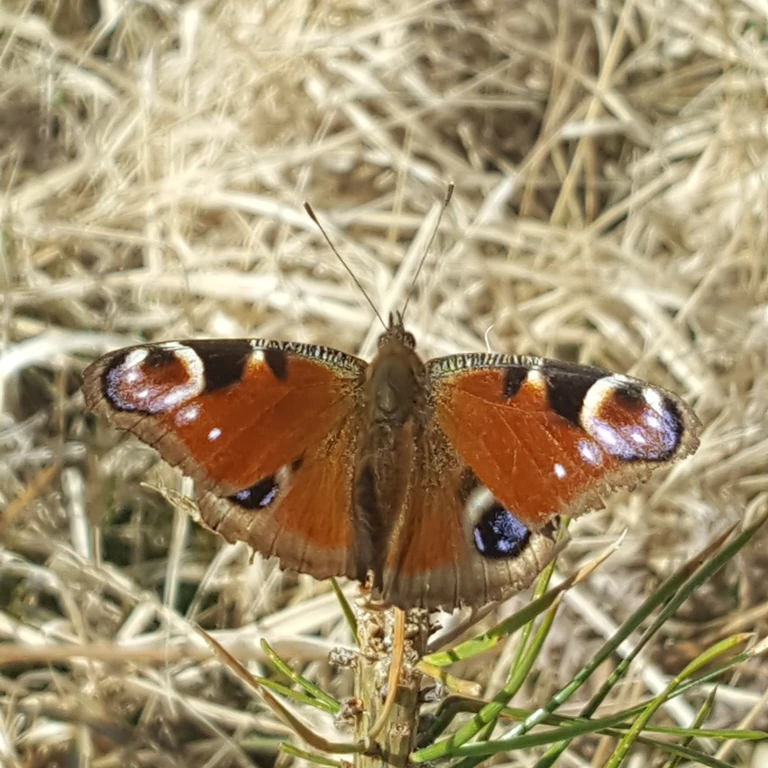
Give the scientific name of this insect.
Aglais io
